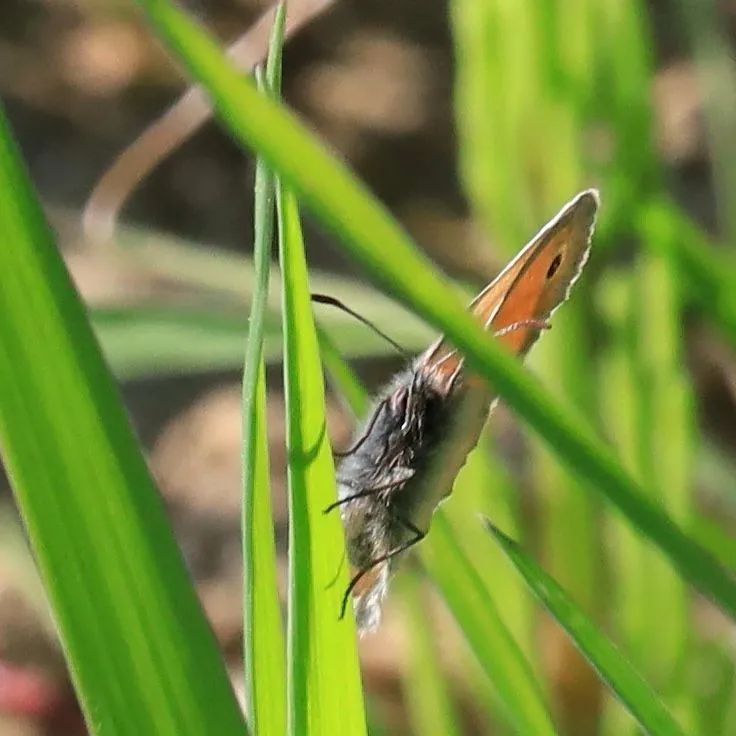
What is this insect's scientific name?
Coenonympha pamphilus
